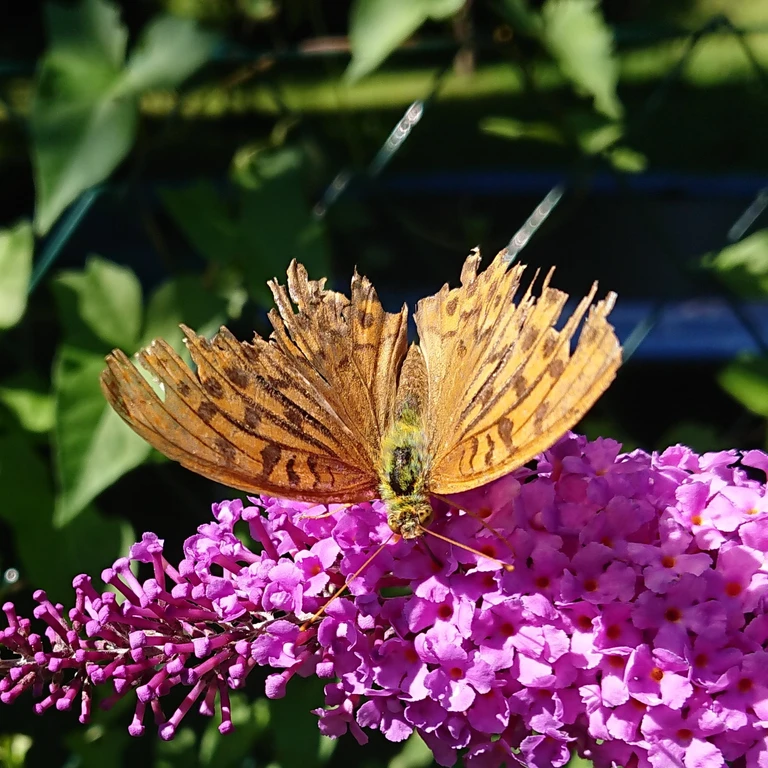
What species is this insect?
Argynnis paphia
